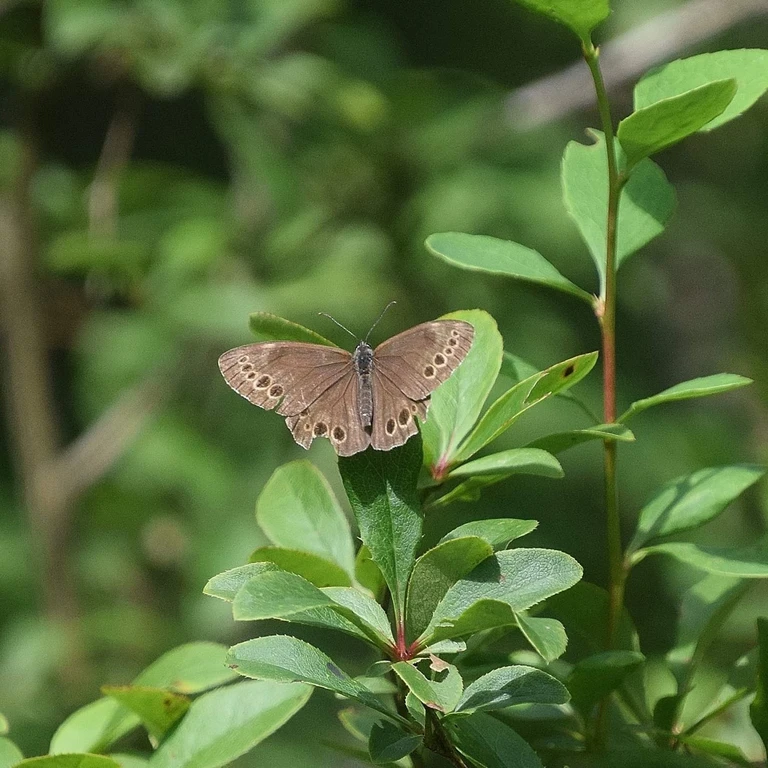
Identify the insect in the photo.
Lopinga achine (also Pararge achine)
